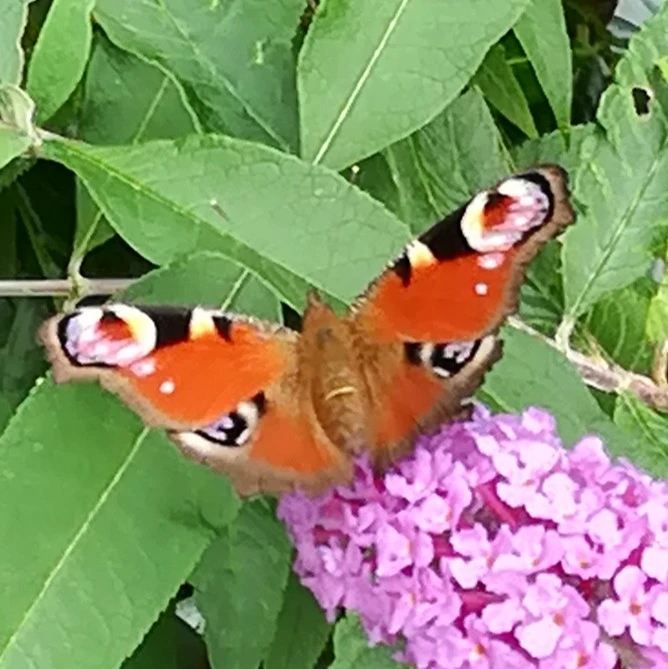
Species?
Aglais io
